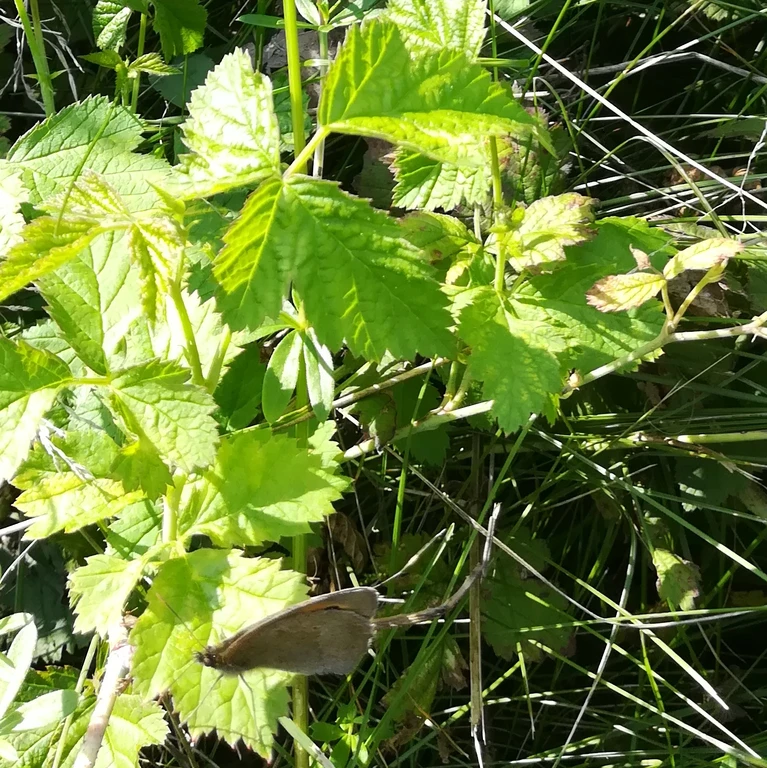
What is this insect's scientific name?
Maniola jurtina
